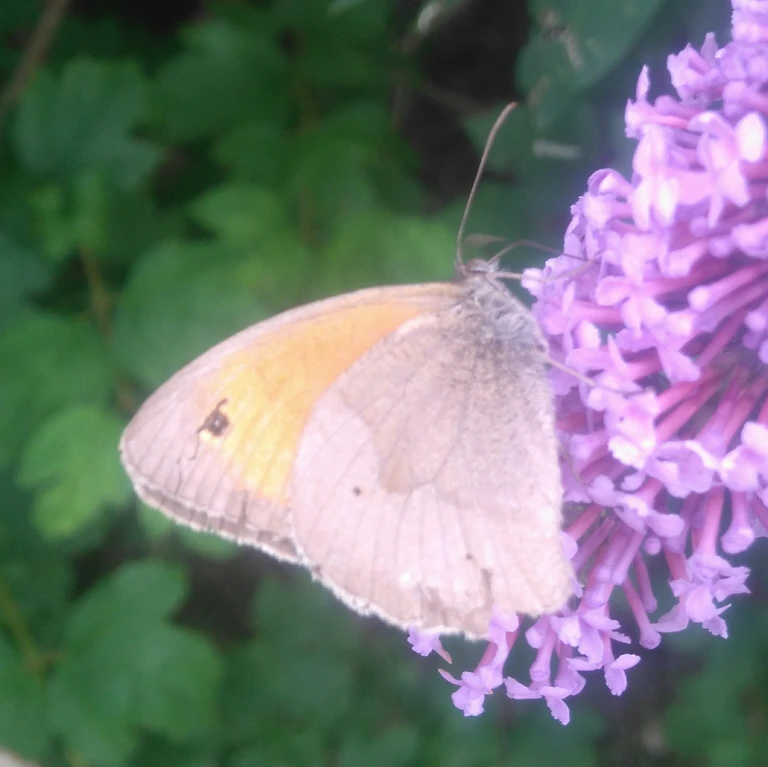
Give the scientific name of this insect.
Maniola jurtina
